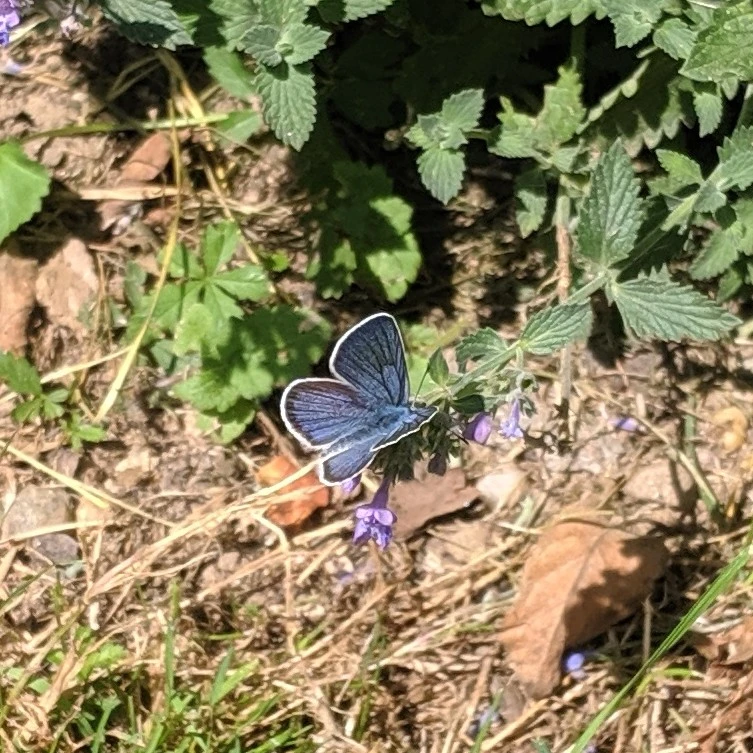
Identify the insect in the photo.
Cyaniris semiargus
